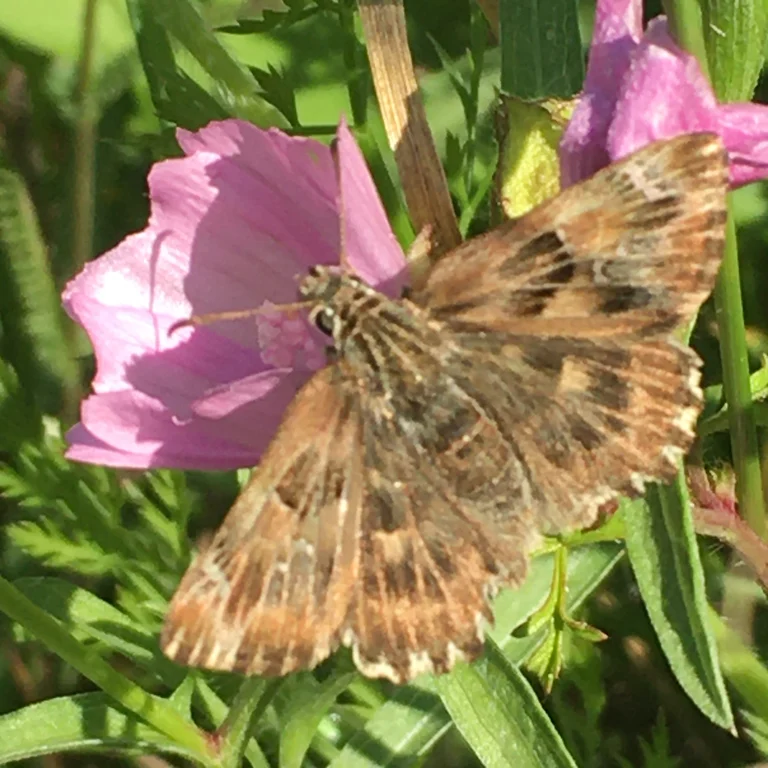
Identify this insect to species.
Carcharodus alceae
